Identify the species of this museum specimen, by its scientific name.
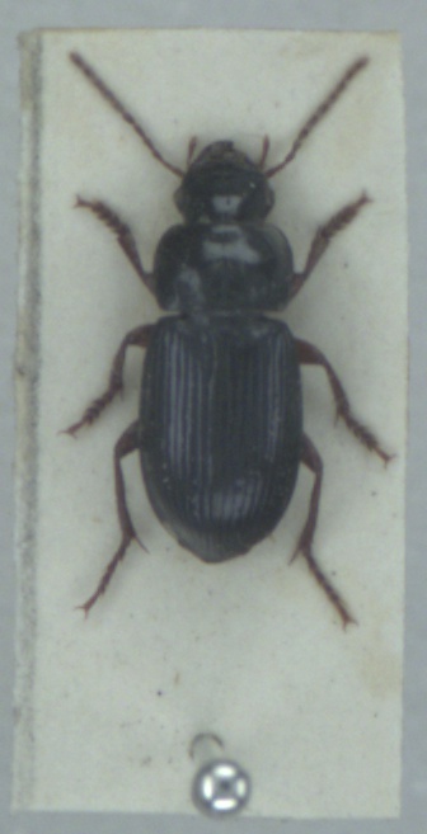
Harpalus laevipes
